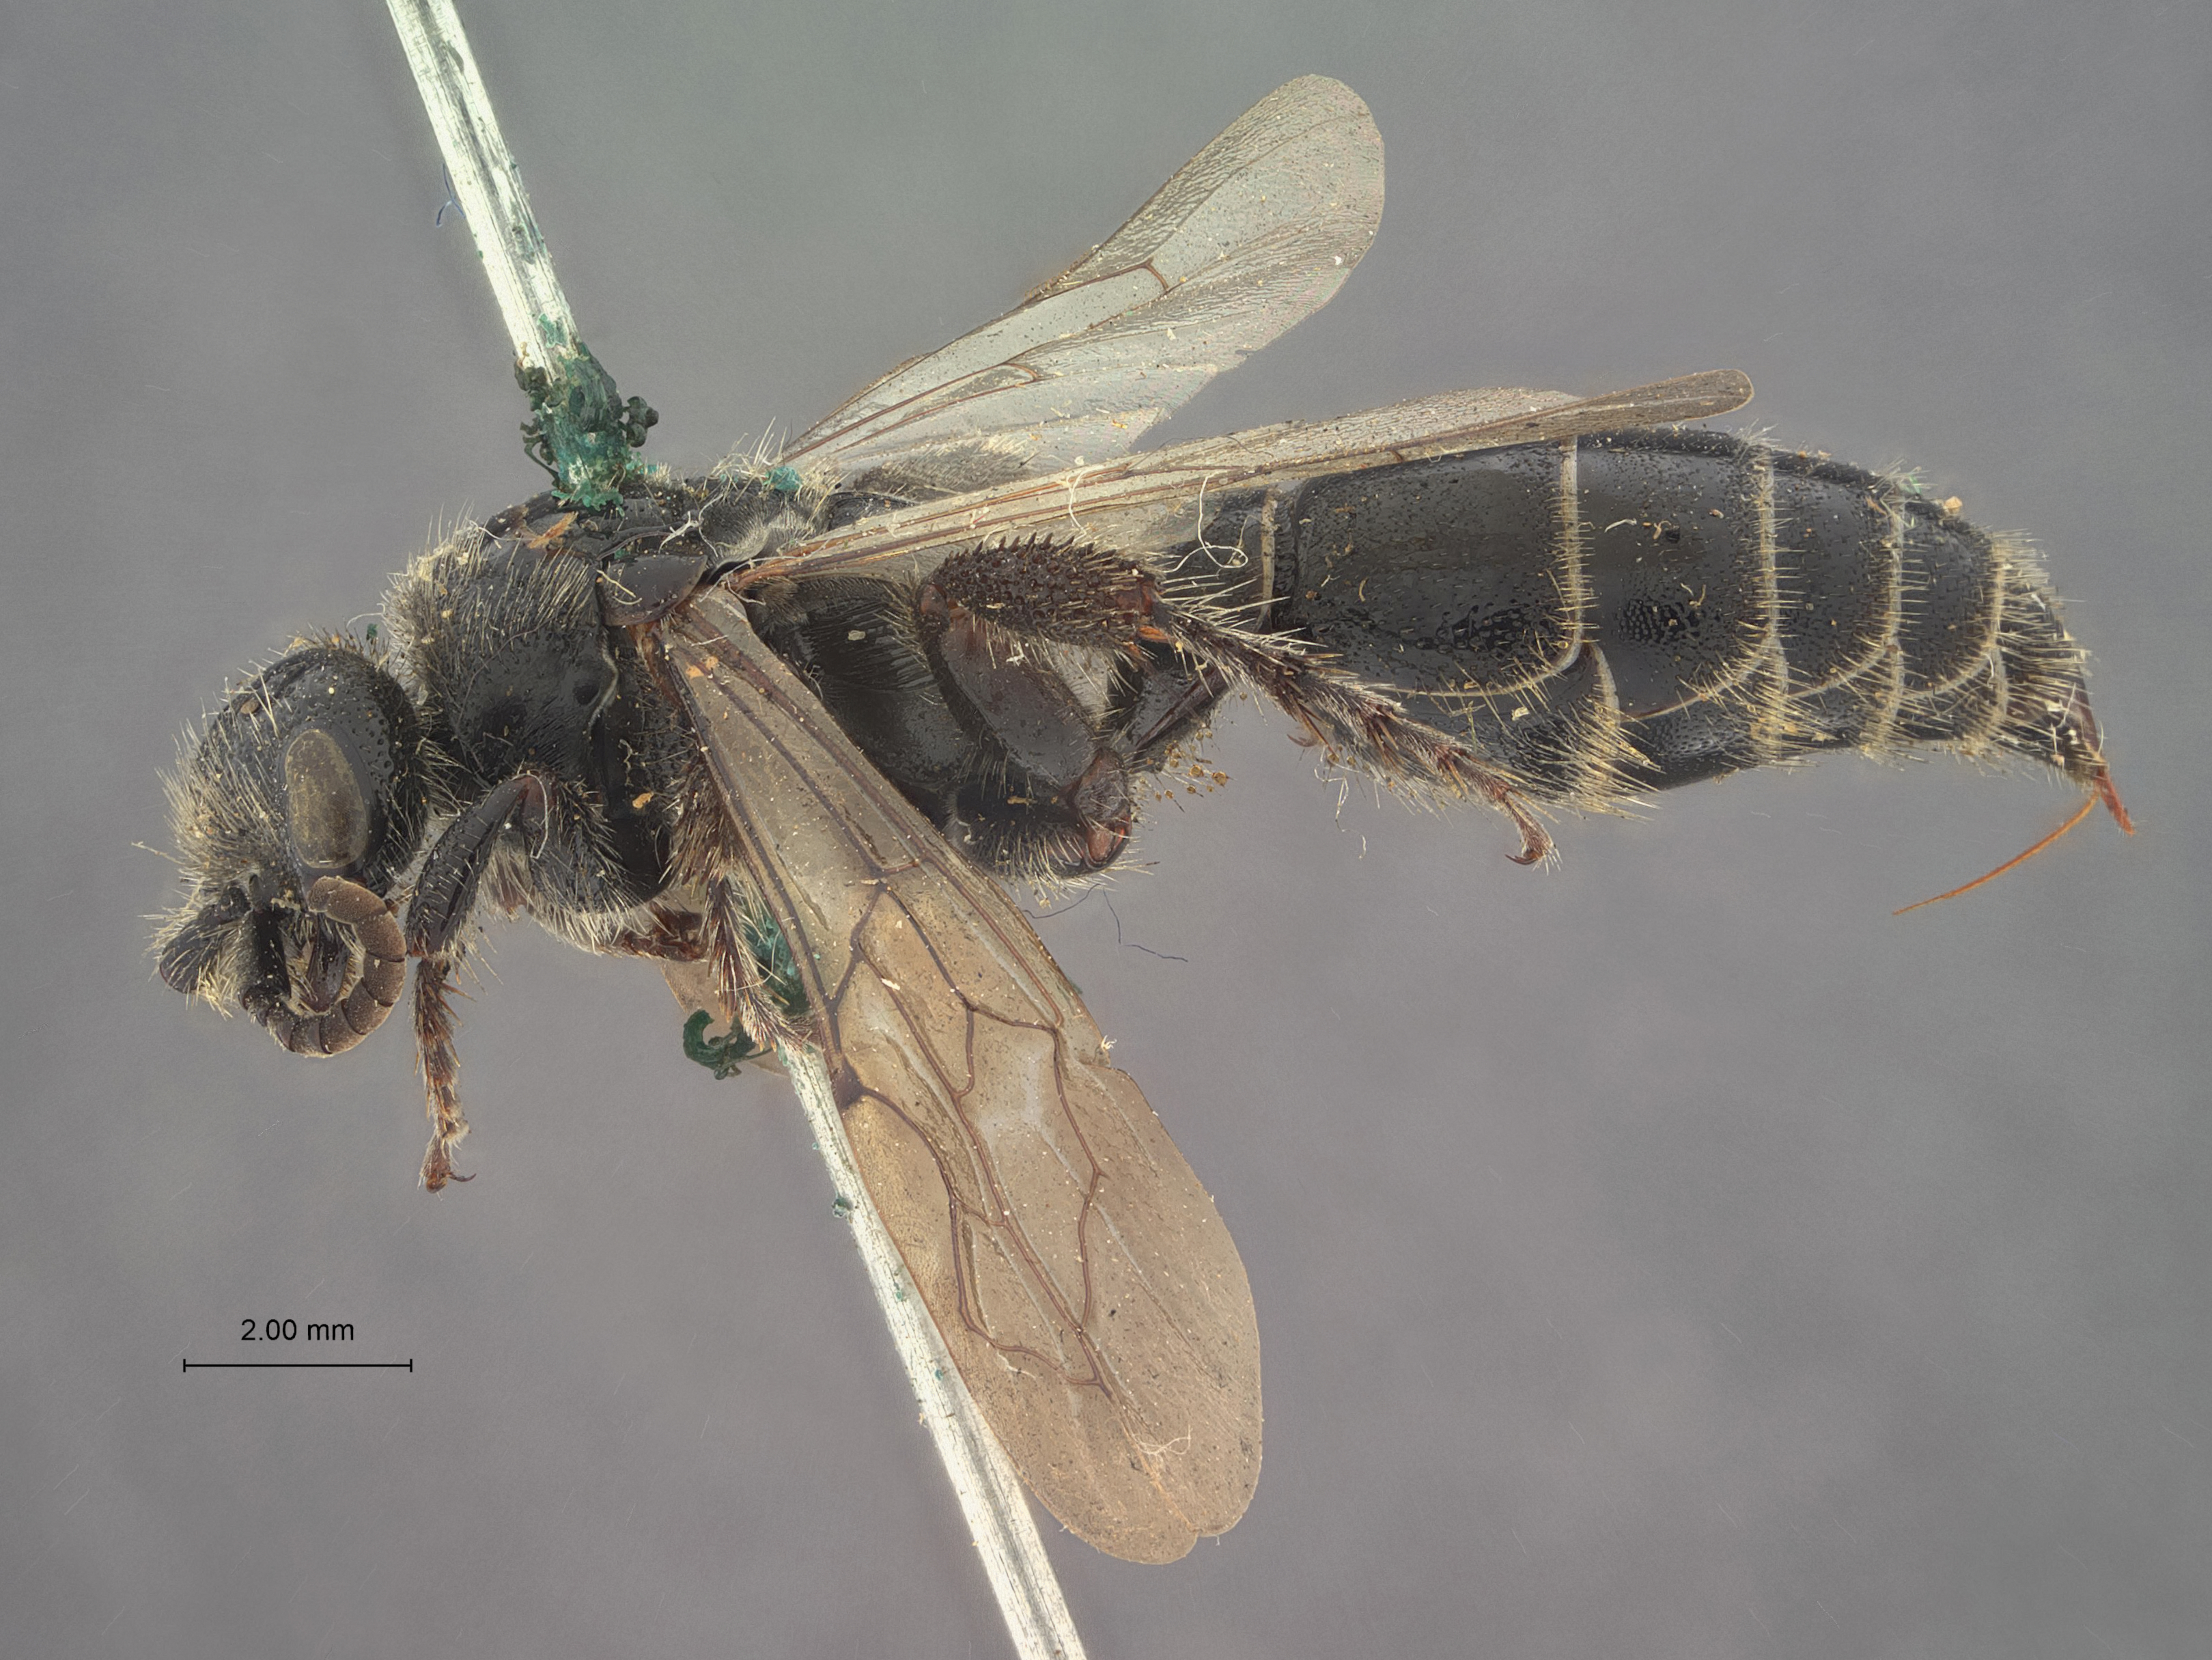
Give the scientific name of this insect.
Tiphia micropuntata
